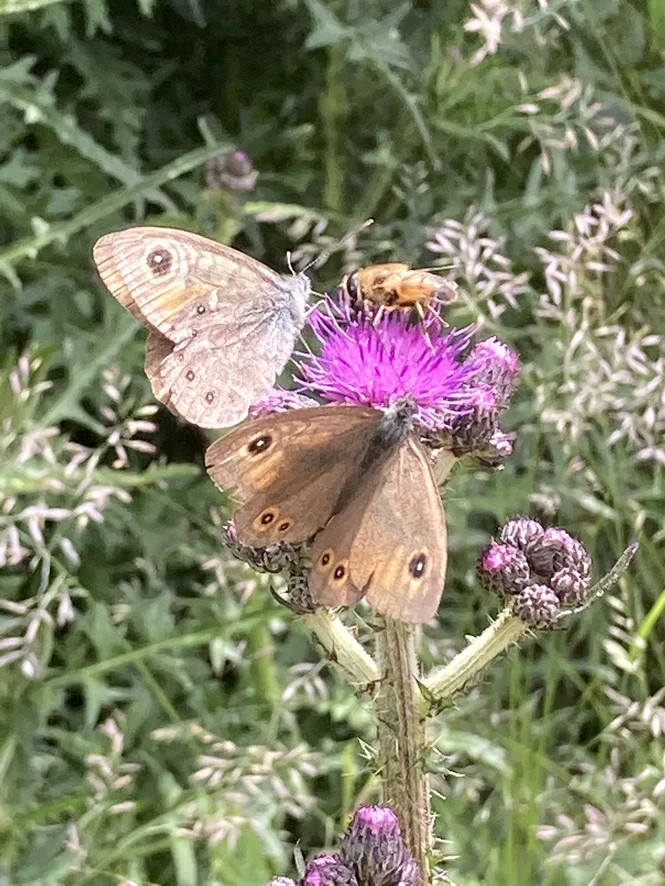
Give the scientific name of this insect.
Lasiommata maera (also Pararge maera)
